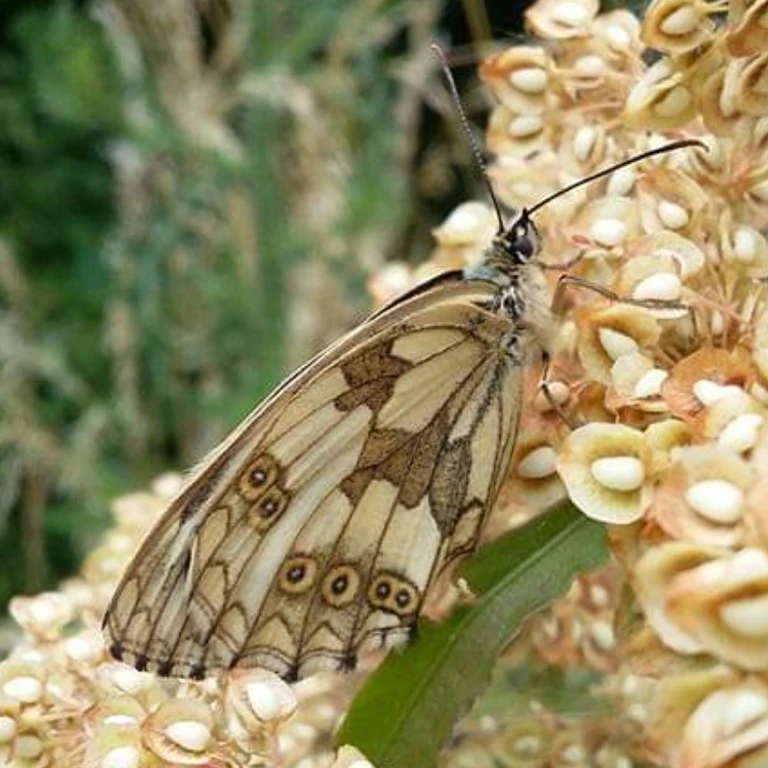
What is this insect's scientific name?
Melanargia galathea
